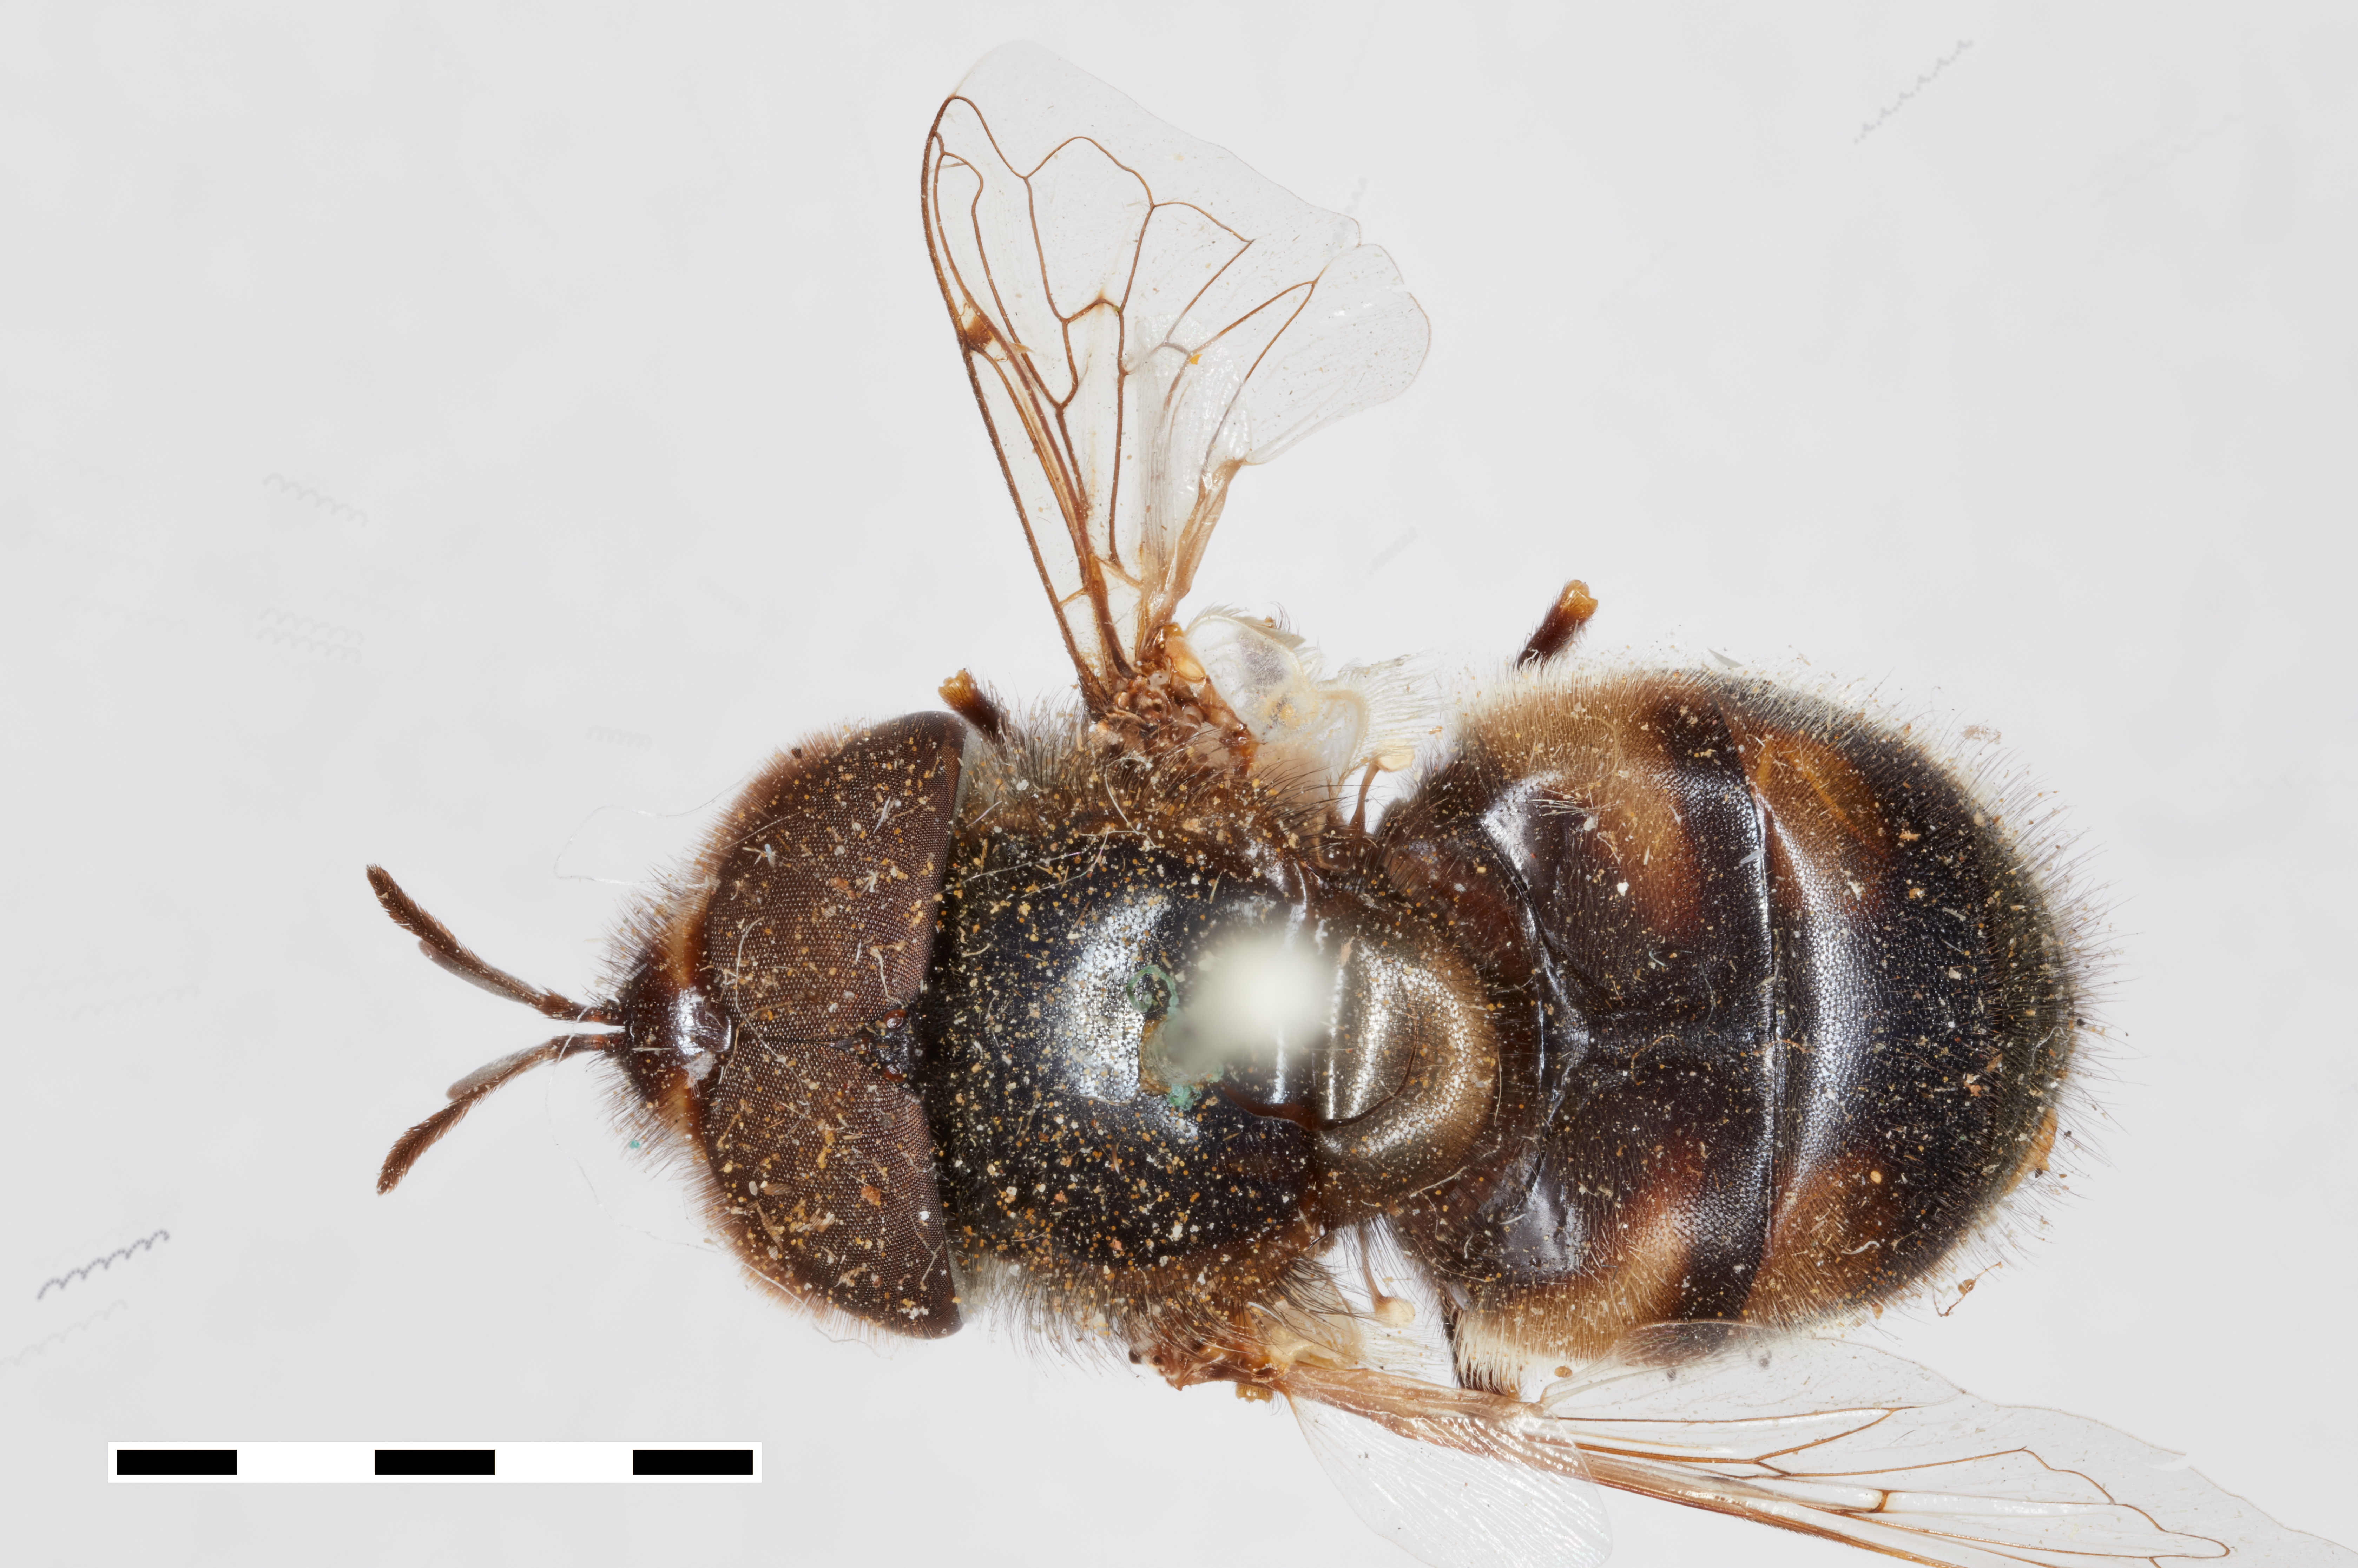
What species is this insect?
Copestylum marginatum
